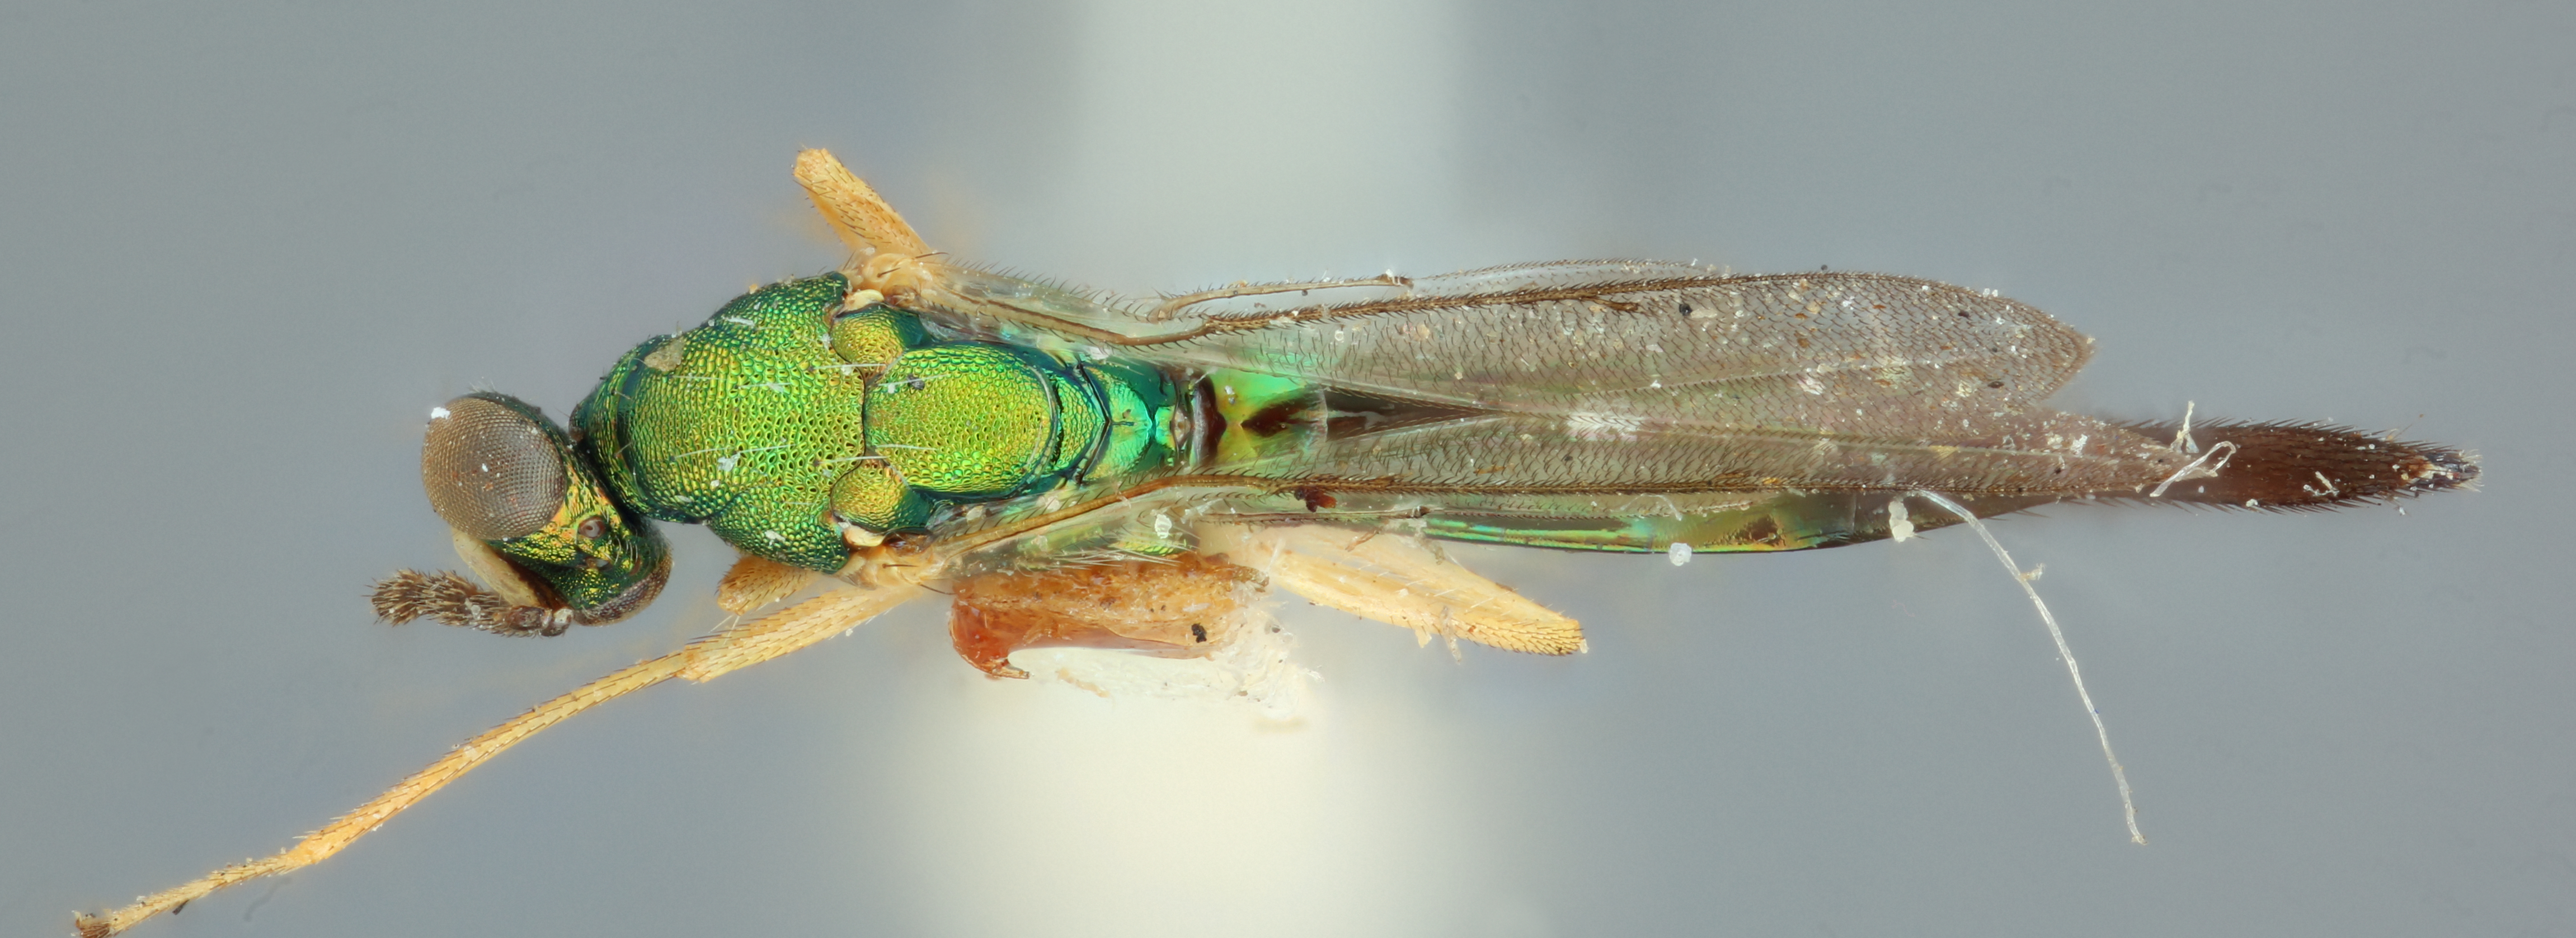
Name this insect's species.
Sympiesis mikado
